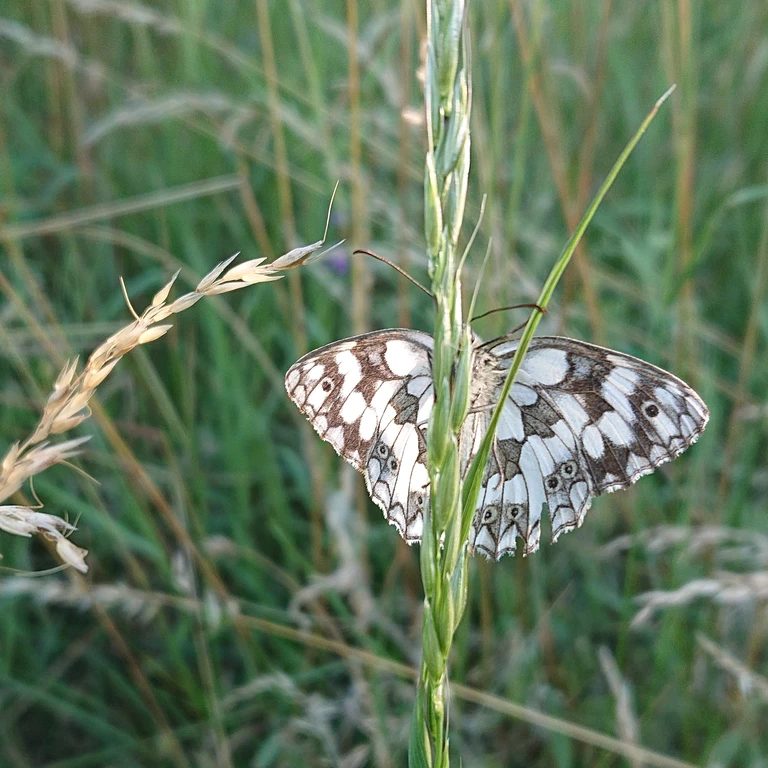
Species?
Melanargia galathea
